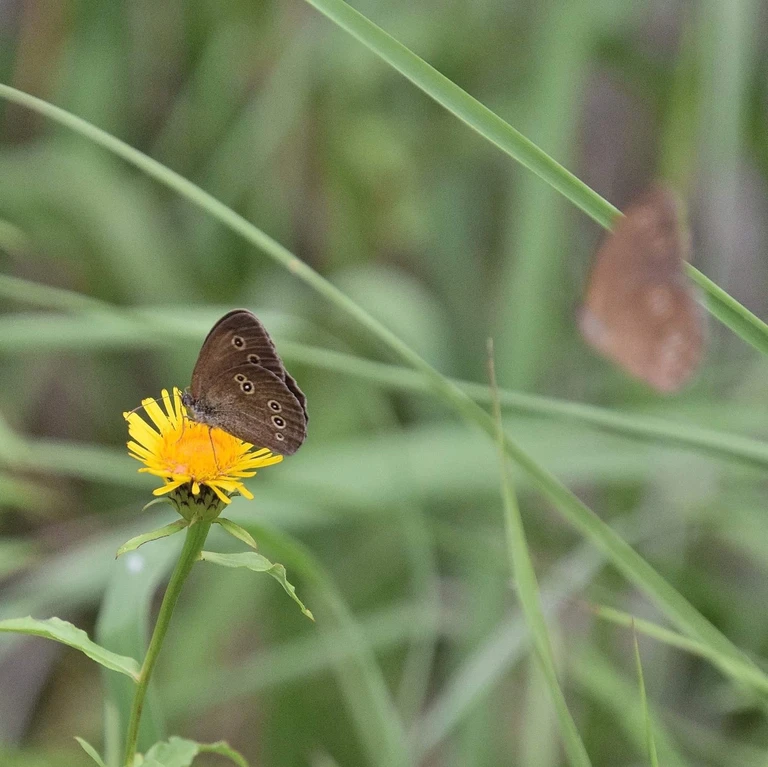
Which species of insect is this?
Aphantopus hyperantus
